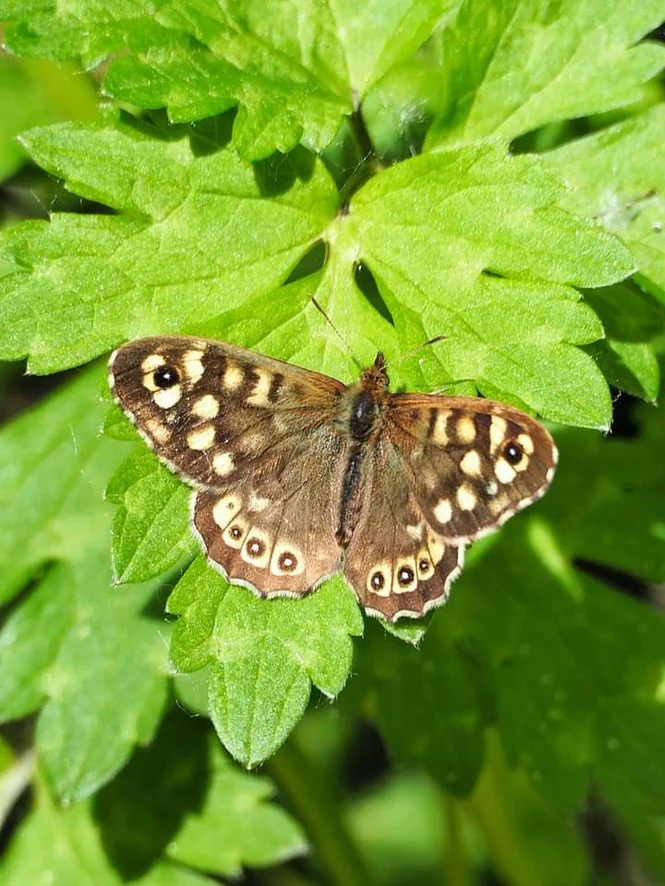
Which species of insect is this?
Pararge aegeria
